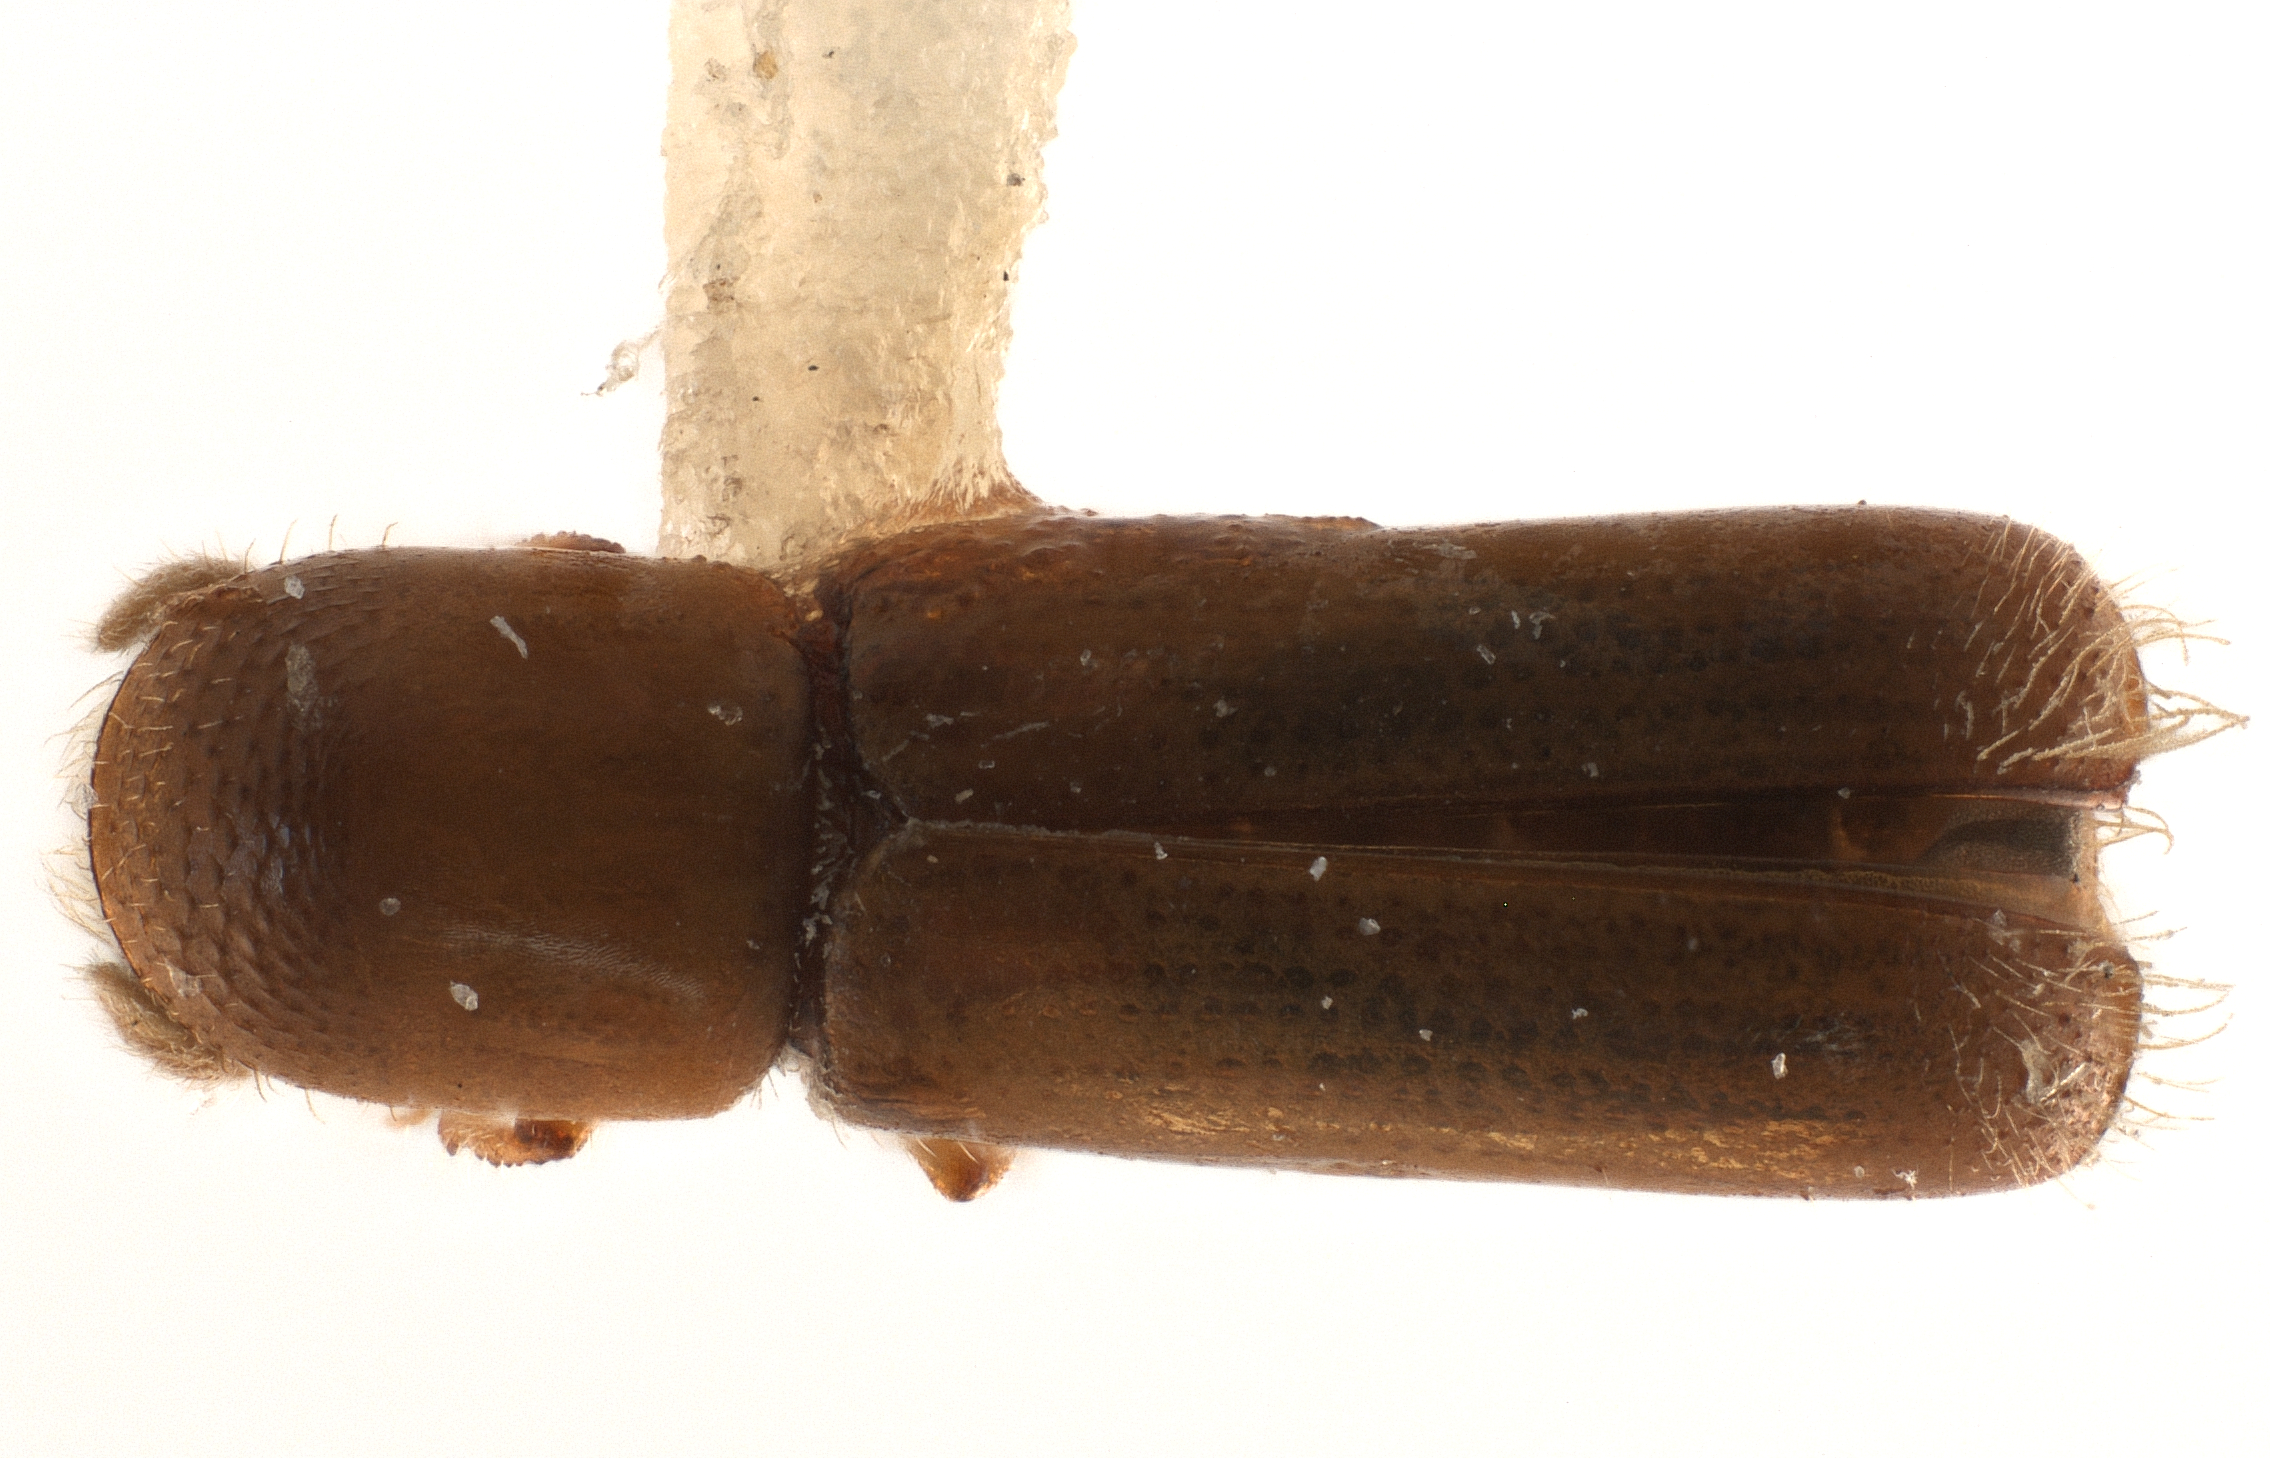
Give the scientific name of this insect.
Gnathotrupes colaphus
